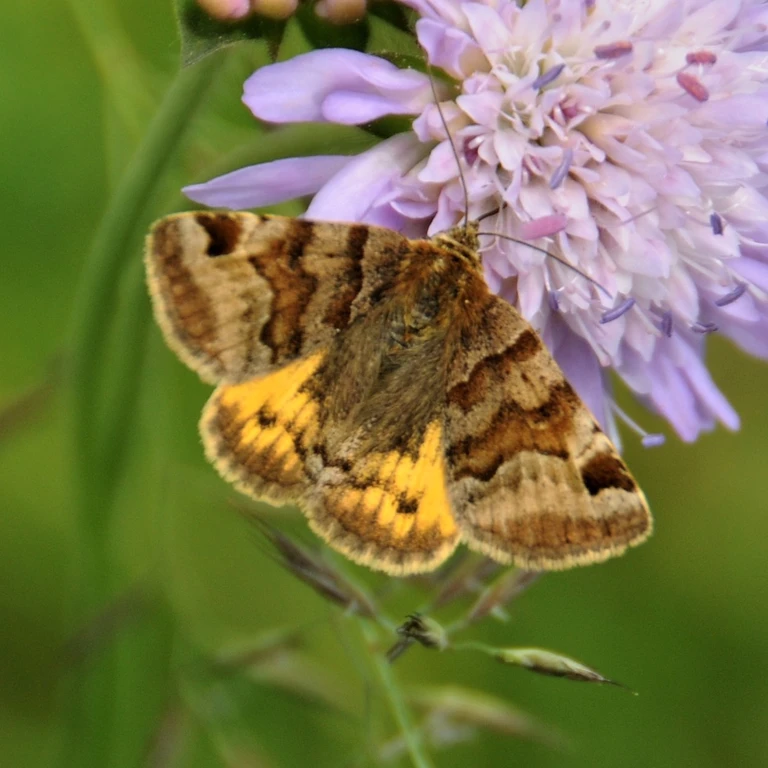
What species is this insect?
Euclidia glyphica
